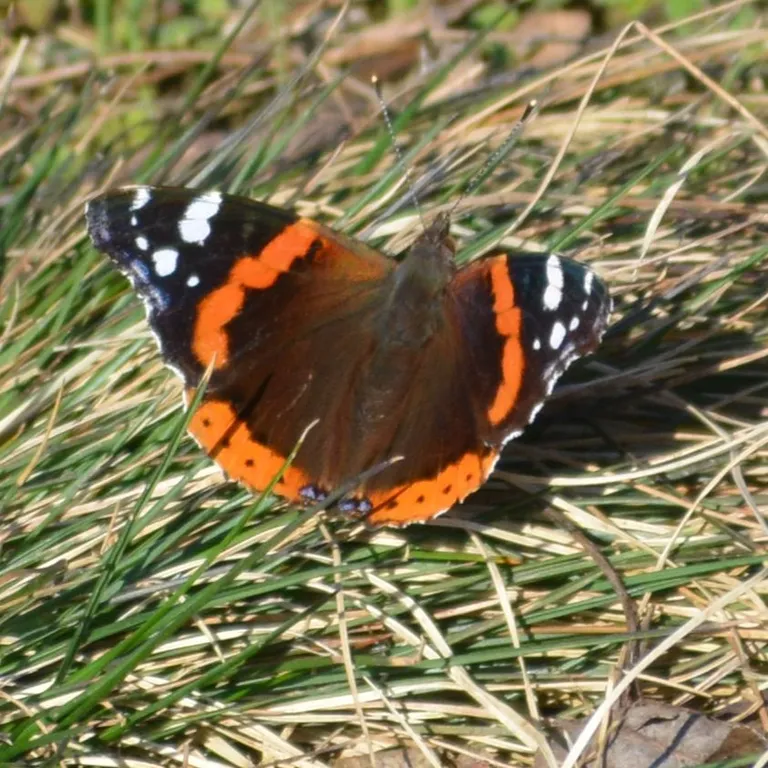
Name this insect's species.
Vanessa atalanta
